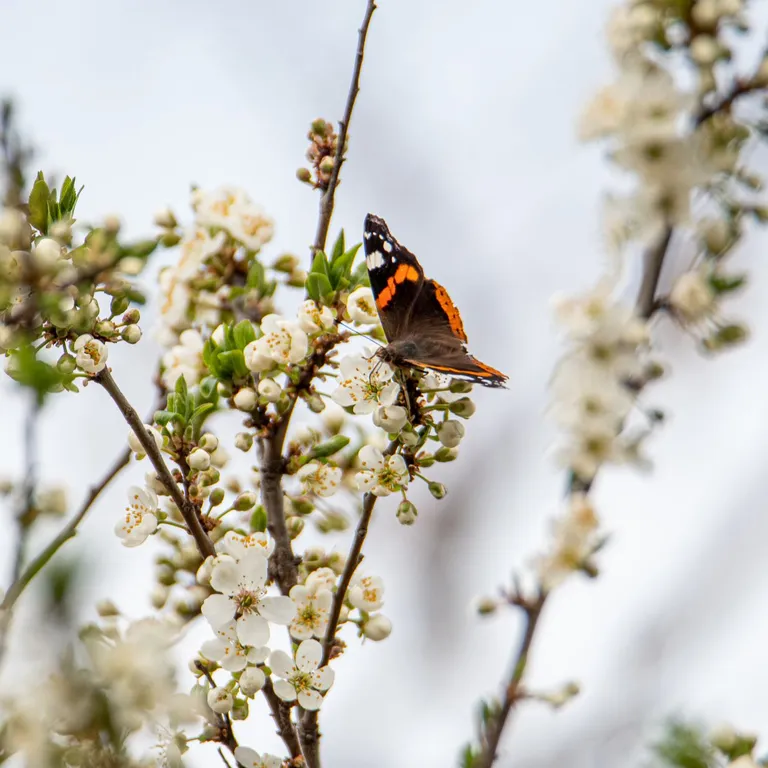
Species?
Vanessa atalanta
